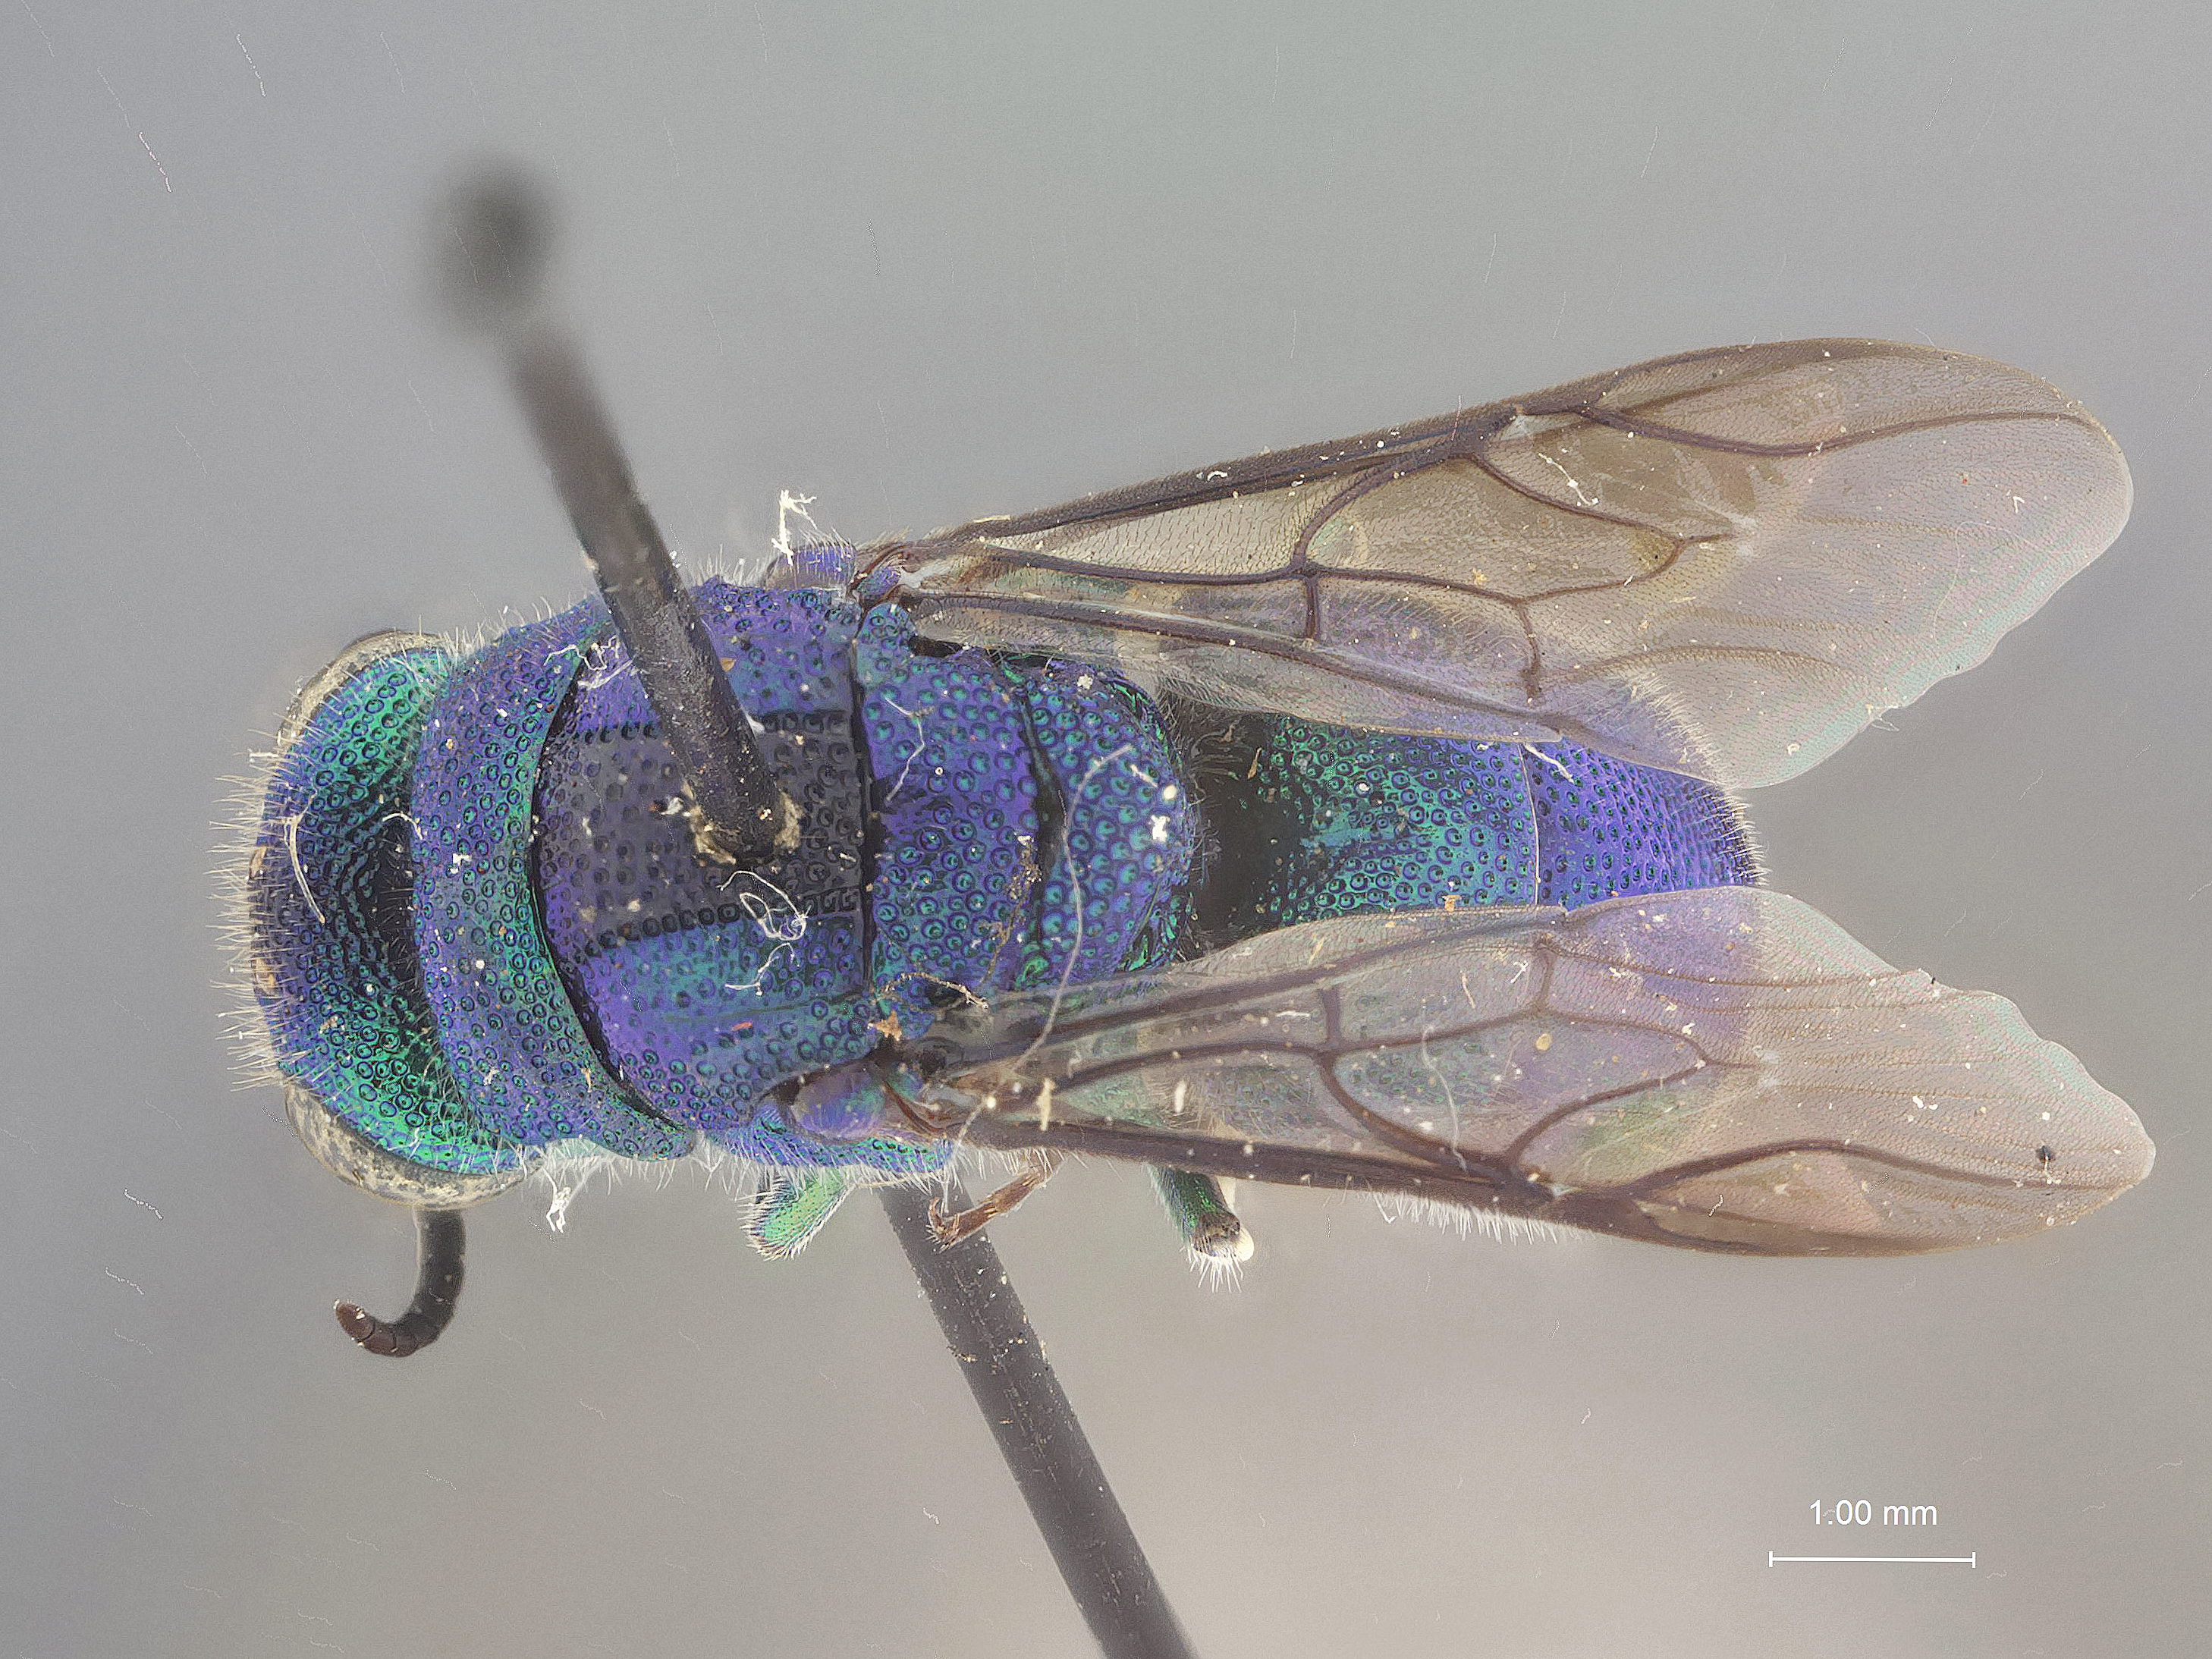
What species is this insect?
Pentachrysis extramiens
